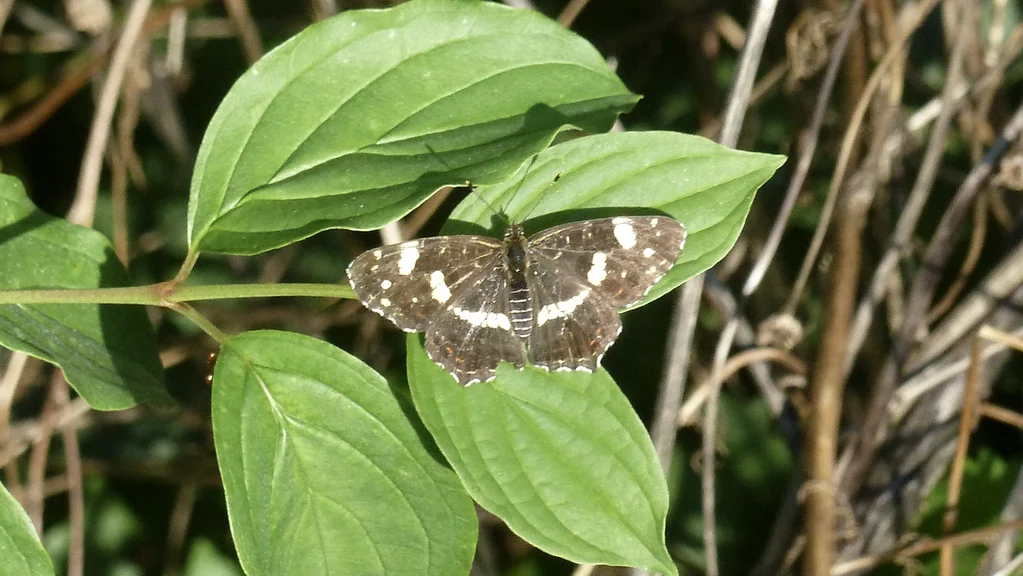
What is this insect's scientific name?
Araschnia levana
